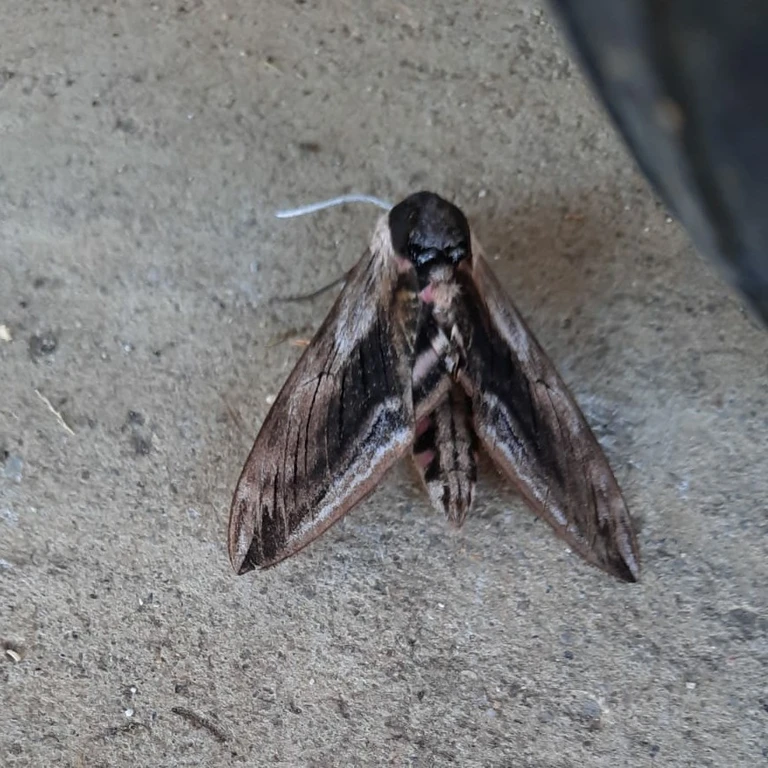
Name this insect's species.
Sphinx ligustri
